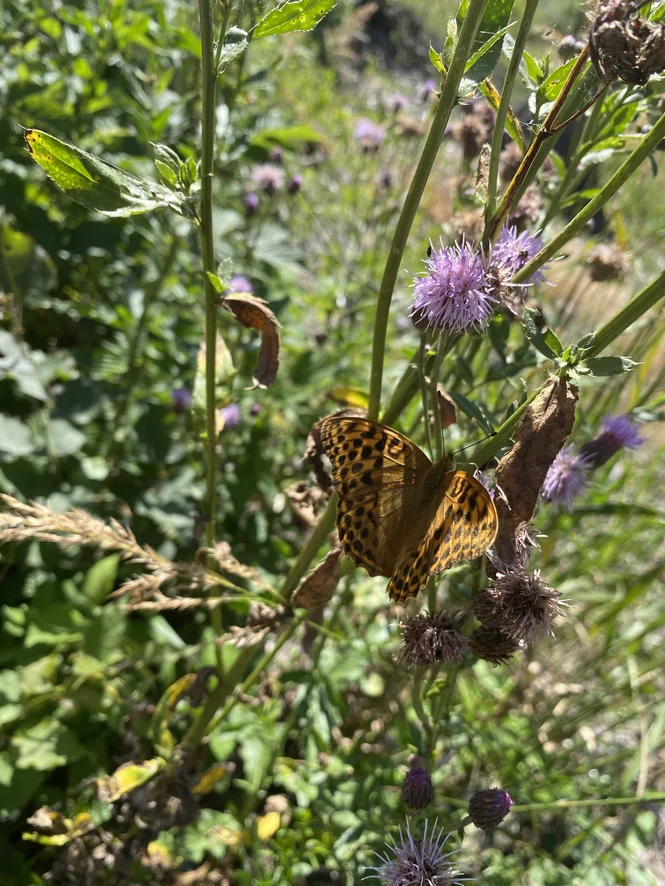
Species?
Argynnis paphia
